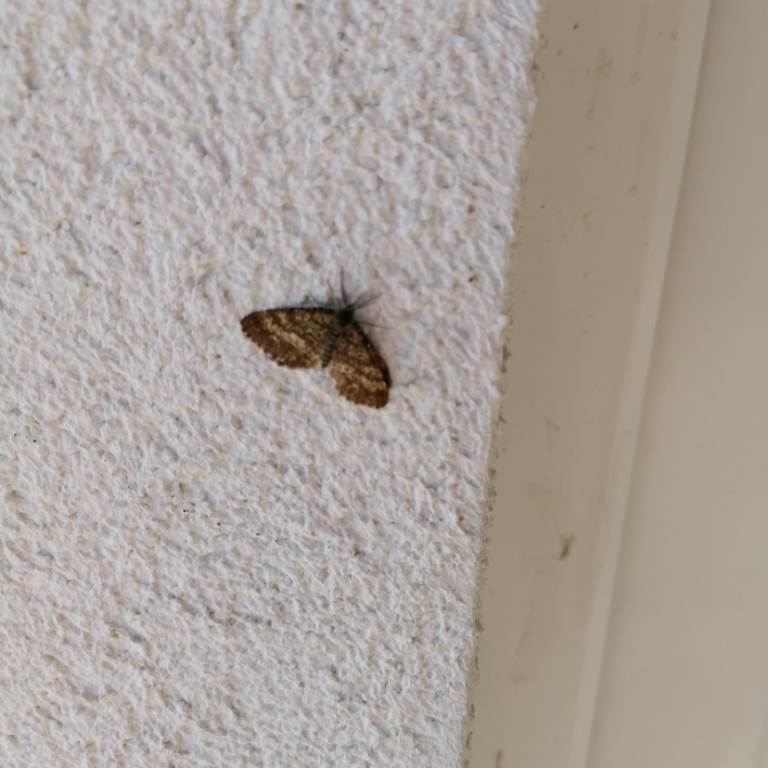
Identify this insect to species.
Ematurga atomaria
